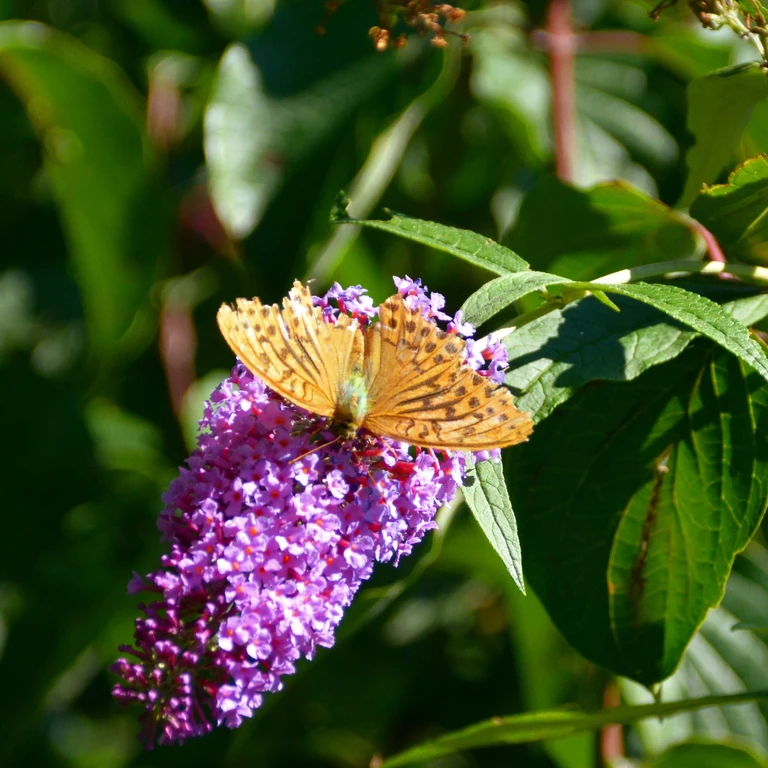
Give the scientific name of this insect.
Argynnis paphia
